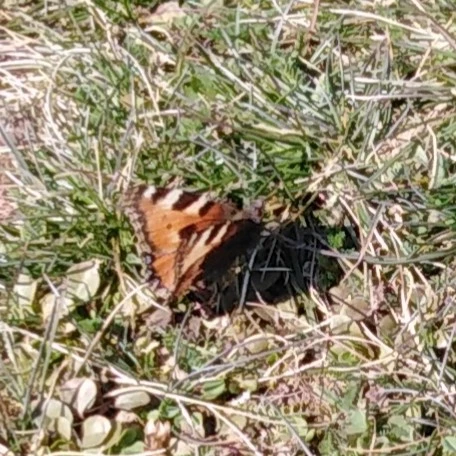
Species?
Aglais urticae
